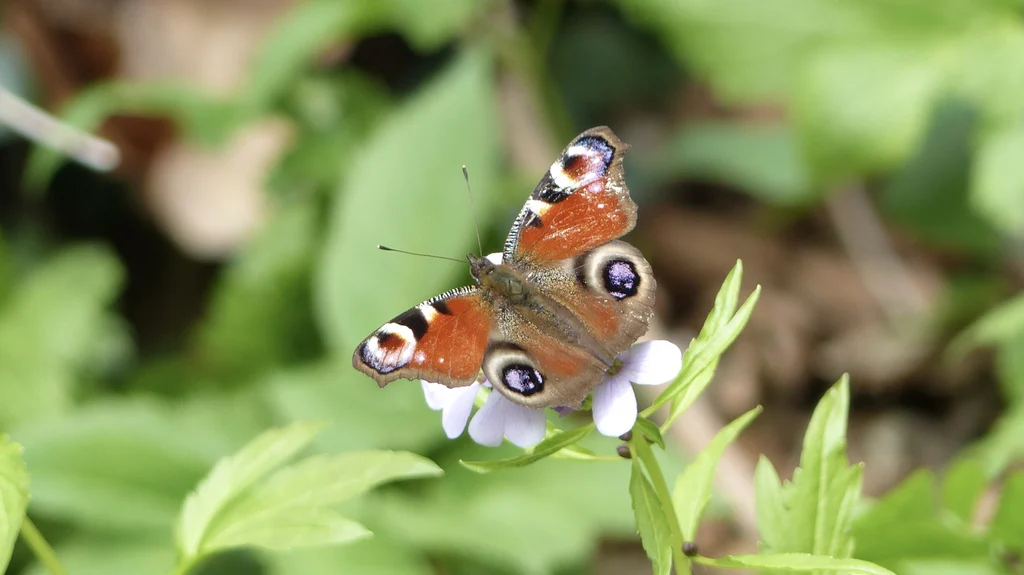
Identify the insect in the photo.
Aglais io
